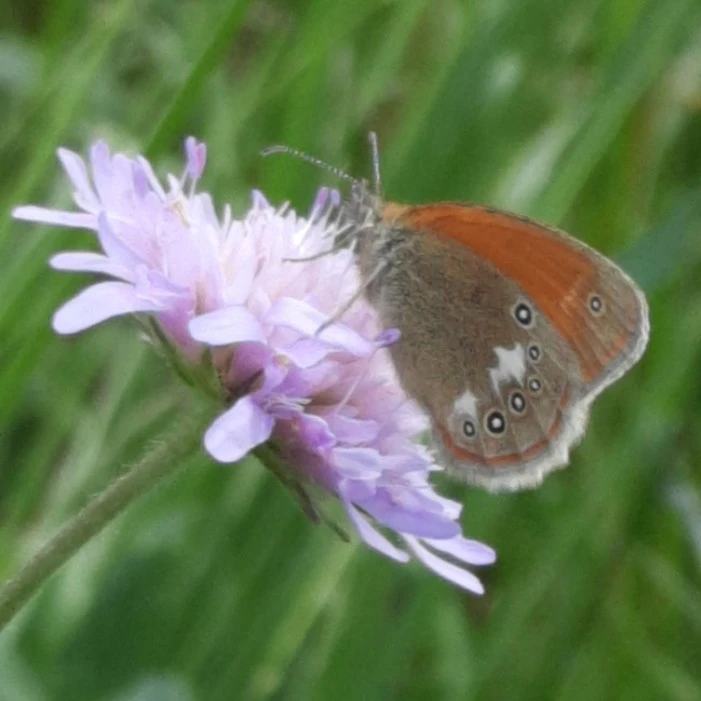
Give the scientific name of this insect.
Coenonympha glycerion (also Coenonympha iphis)
